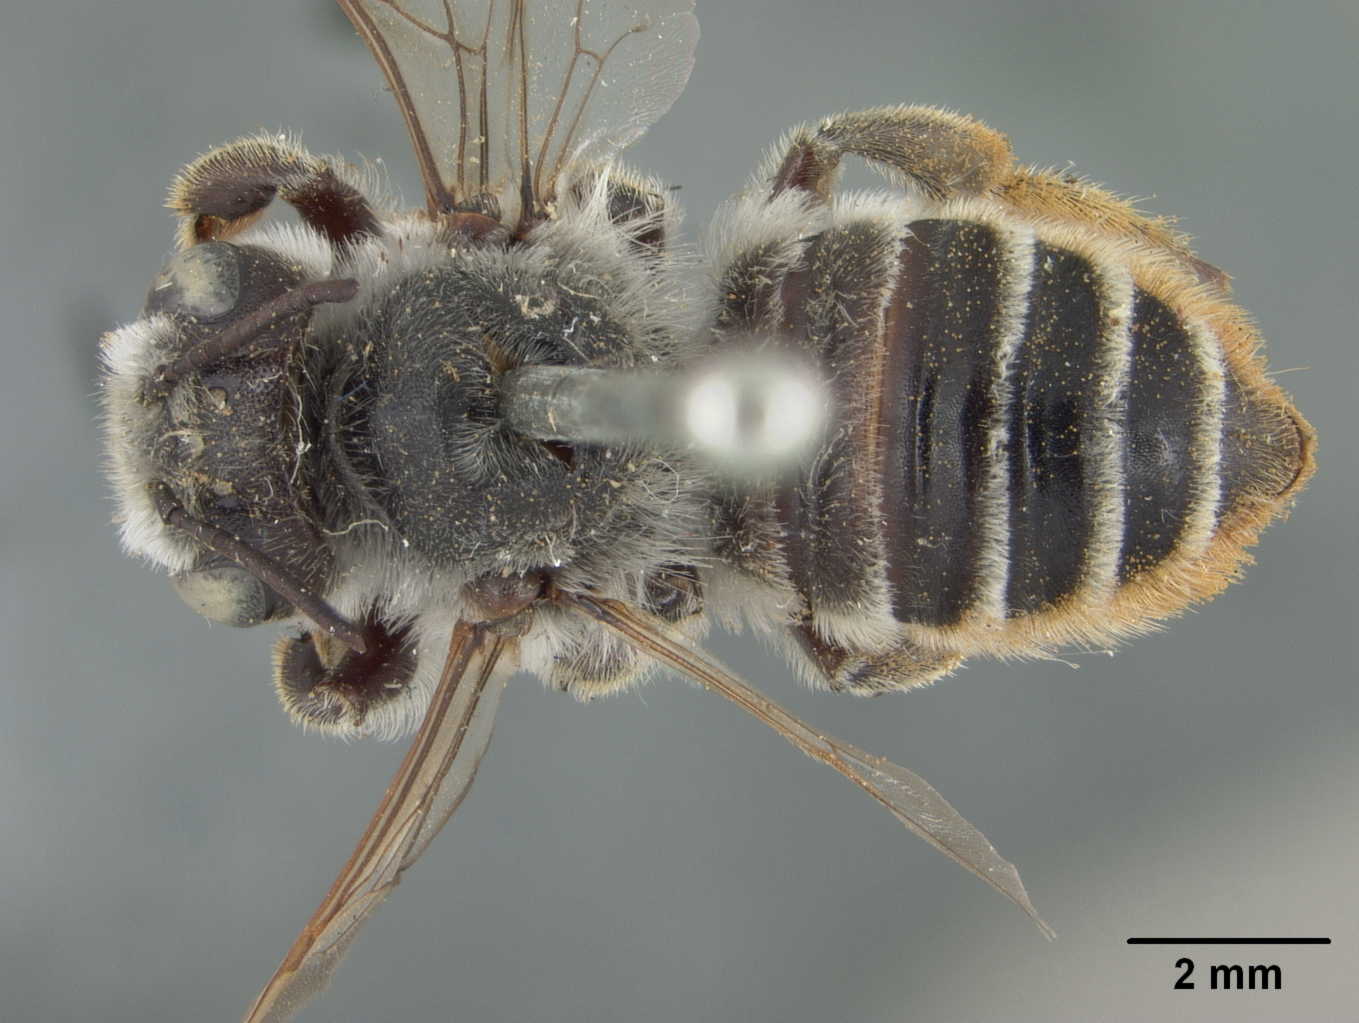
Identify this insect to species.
Megachile innupta
